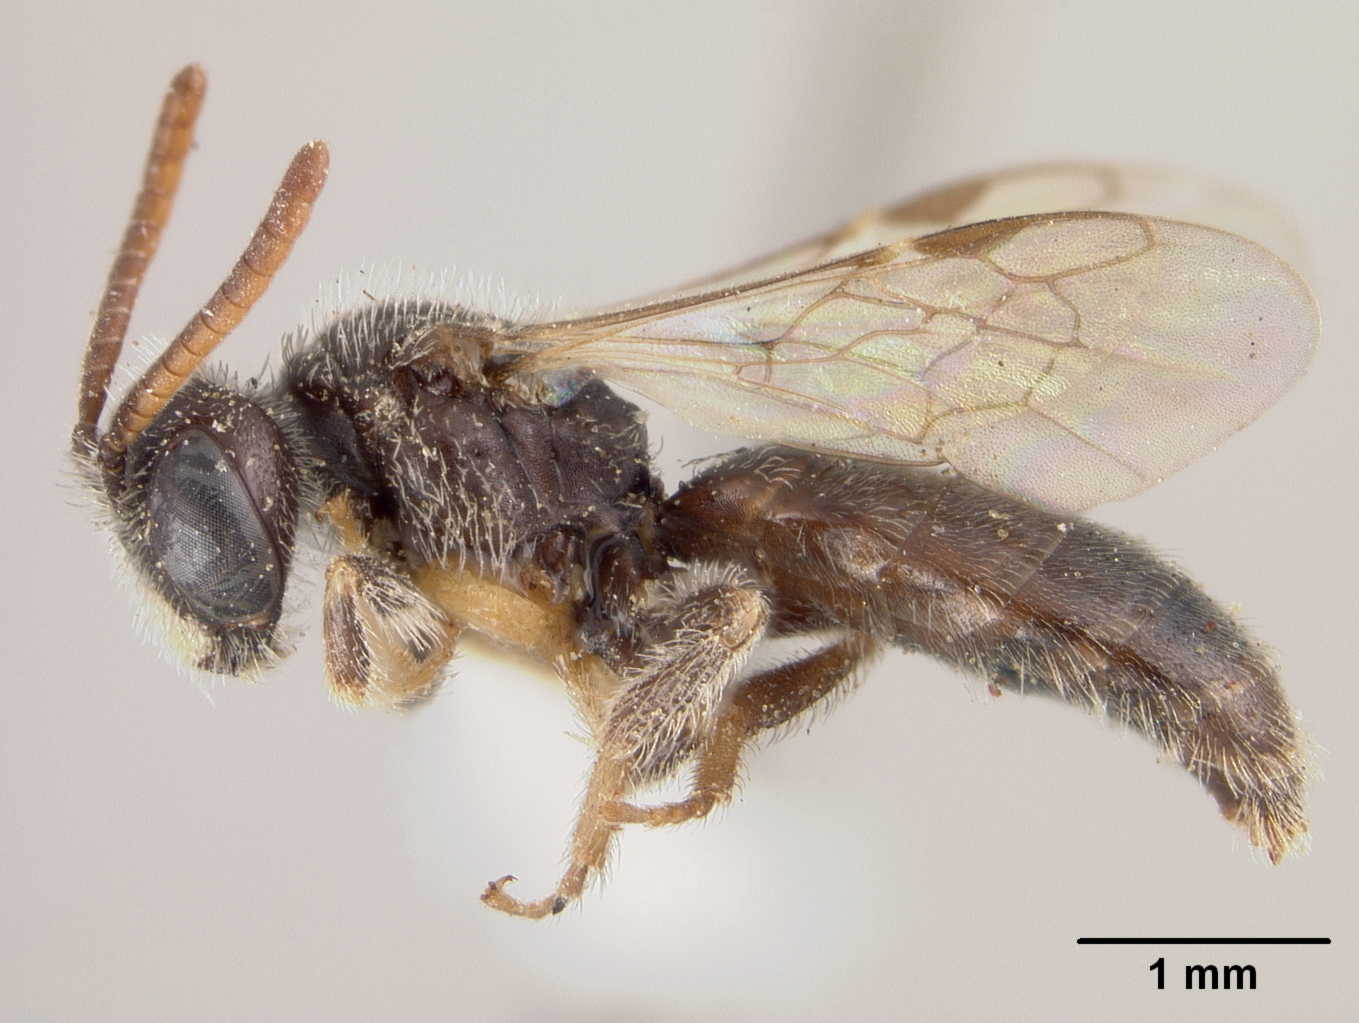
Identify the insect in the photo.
Greeleyella potentillae
